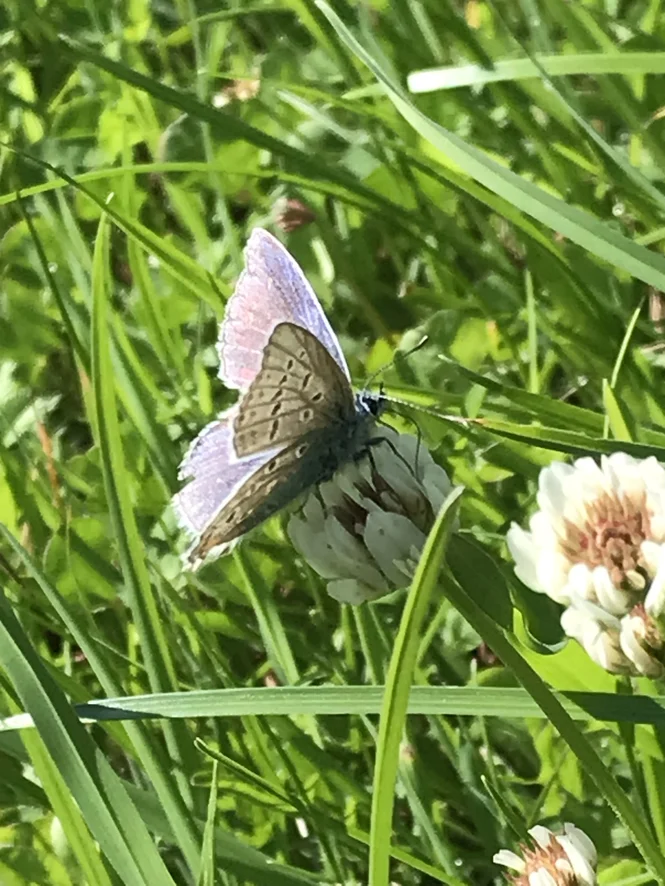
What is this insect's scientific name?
Polyommatus icarus
